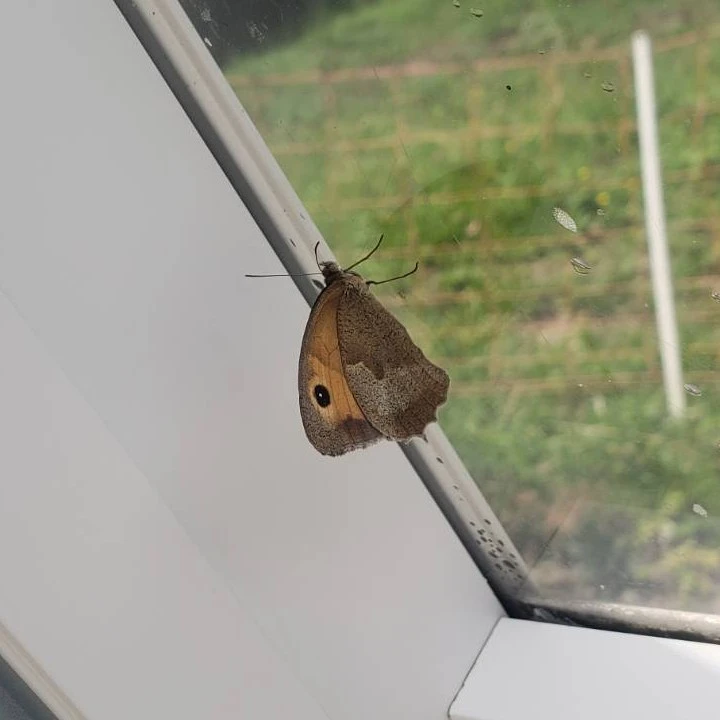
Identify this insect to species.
Maniola jurtina
